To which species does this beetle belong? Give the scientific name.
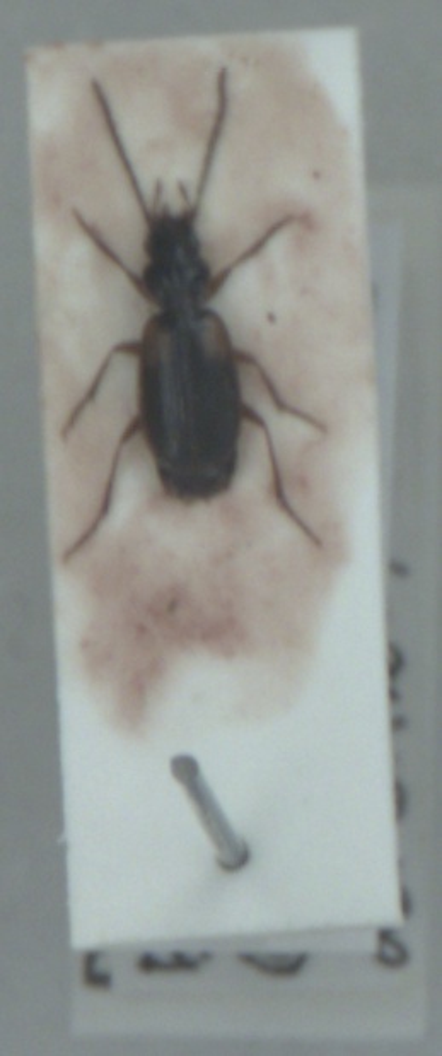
Badister sodalis
